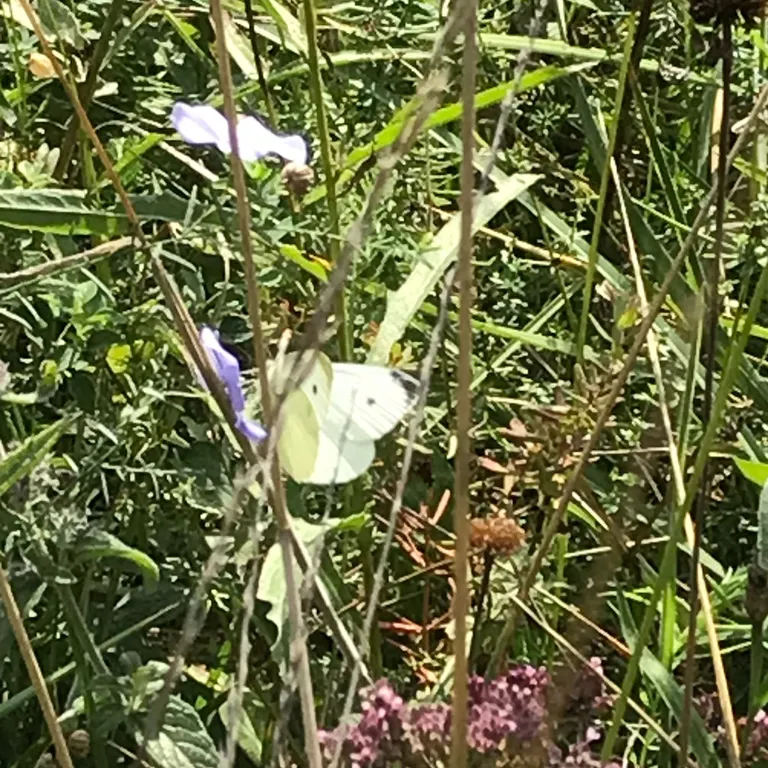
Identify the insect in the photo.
Pieris rapae
